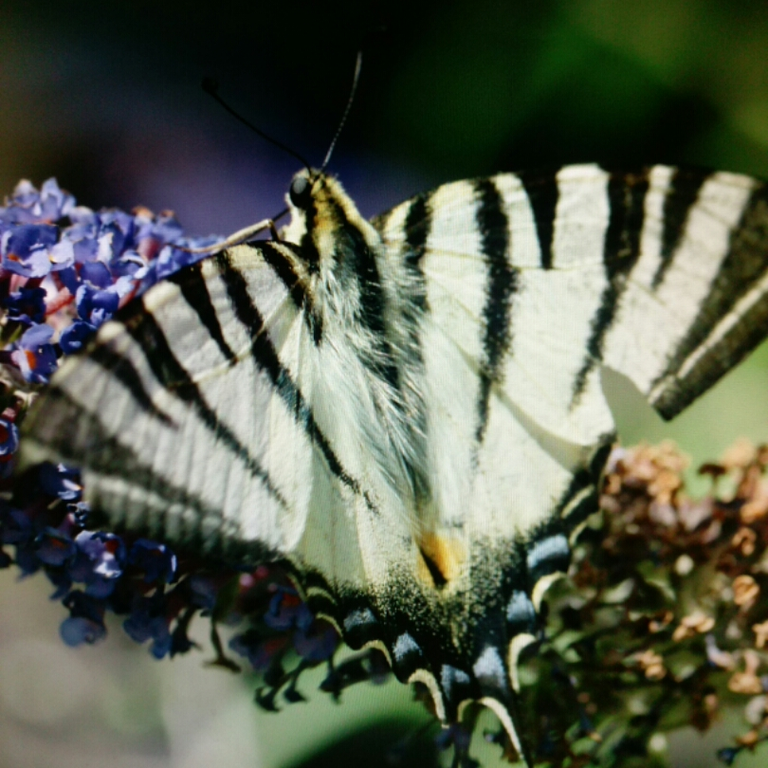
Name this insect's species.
Iphiclides podalirius
